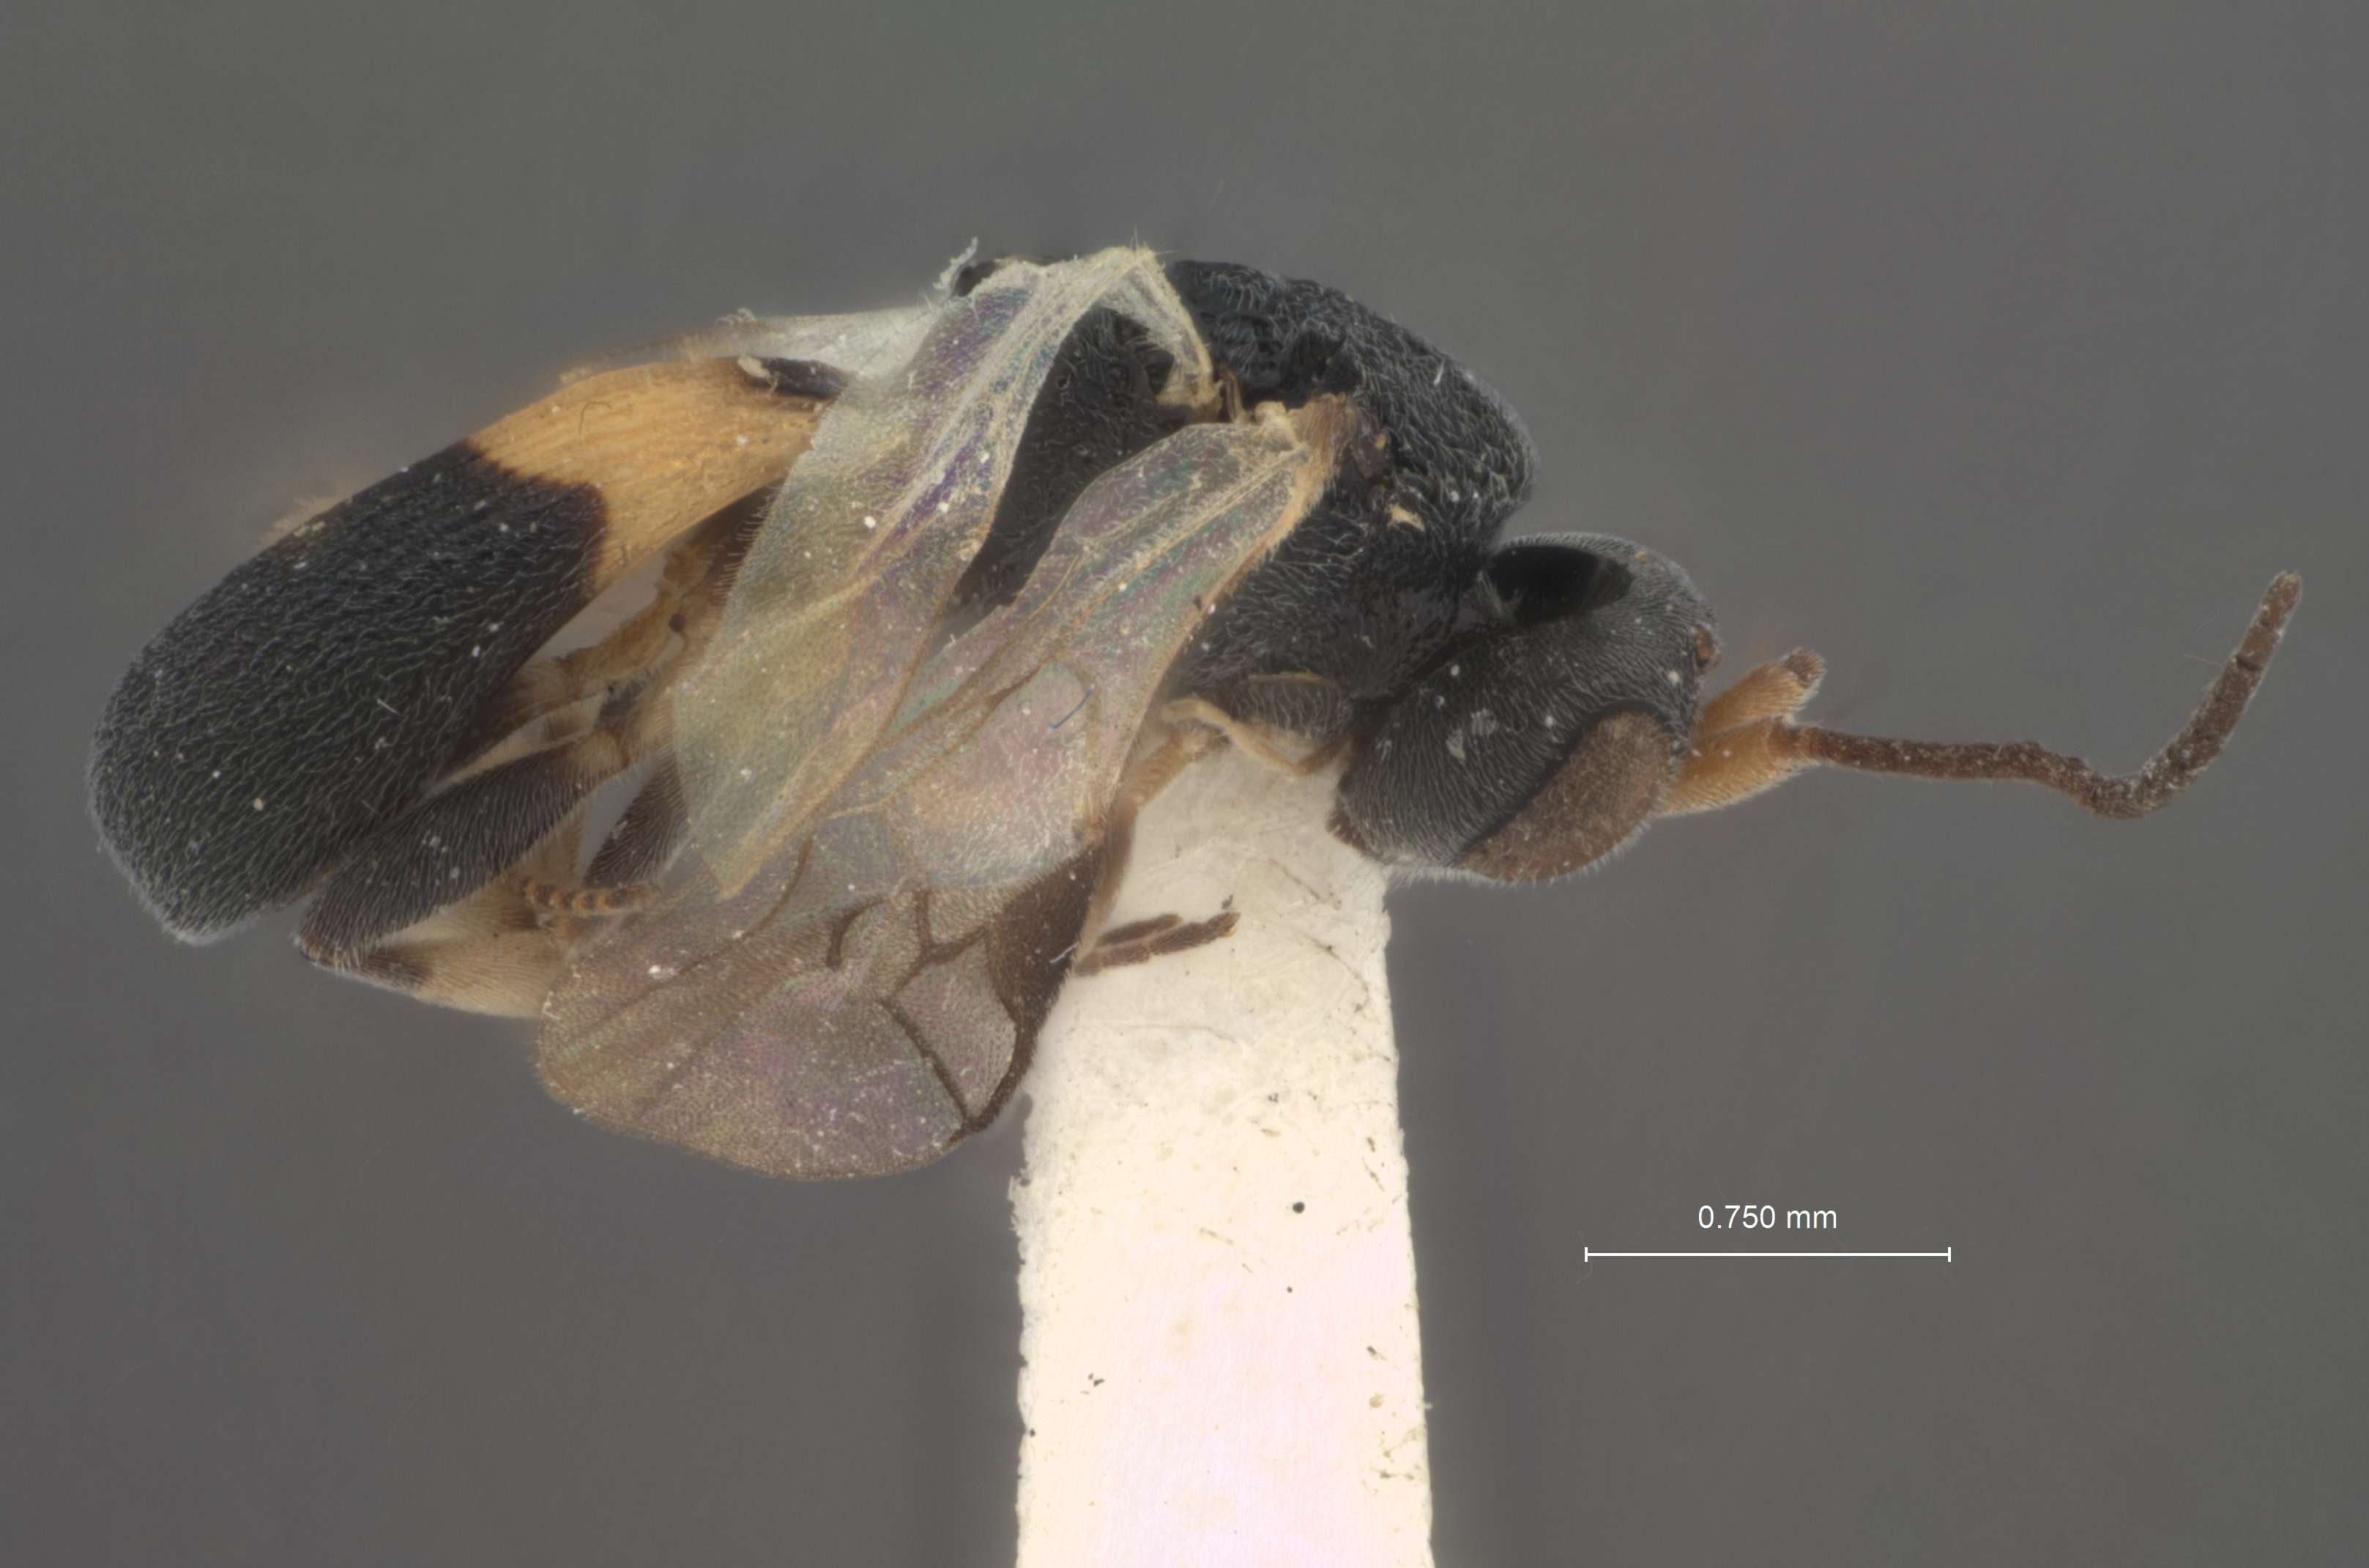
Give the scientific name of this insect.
Chelonus bussyi
